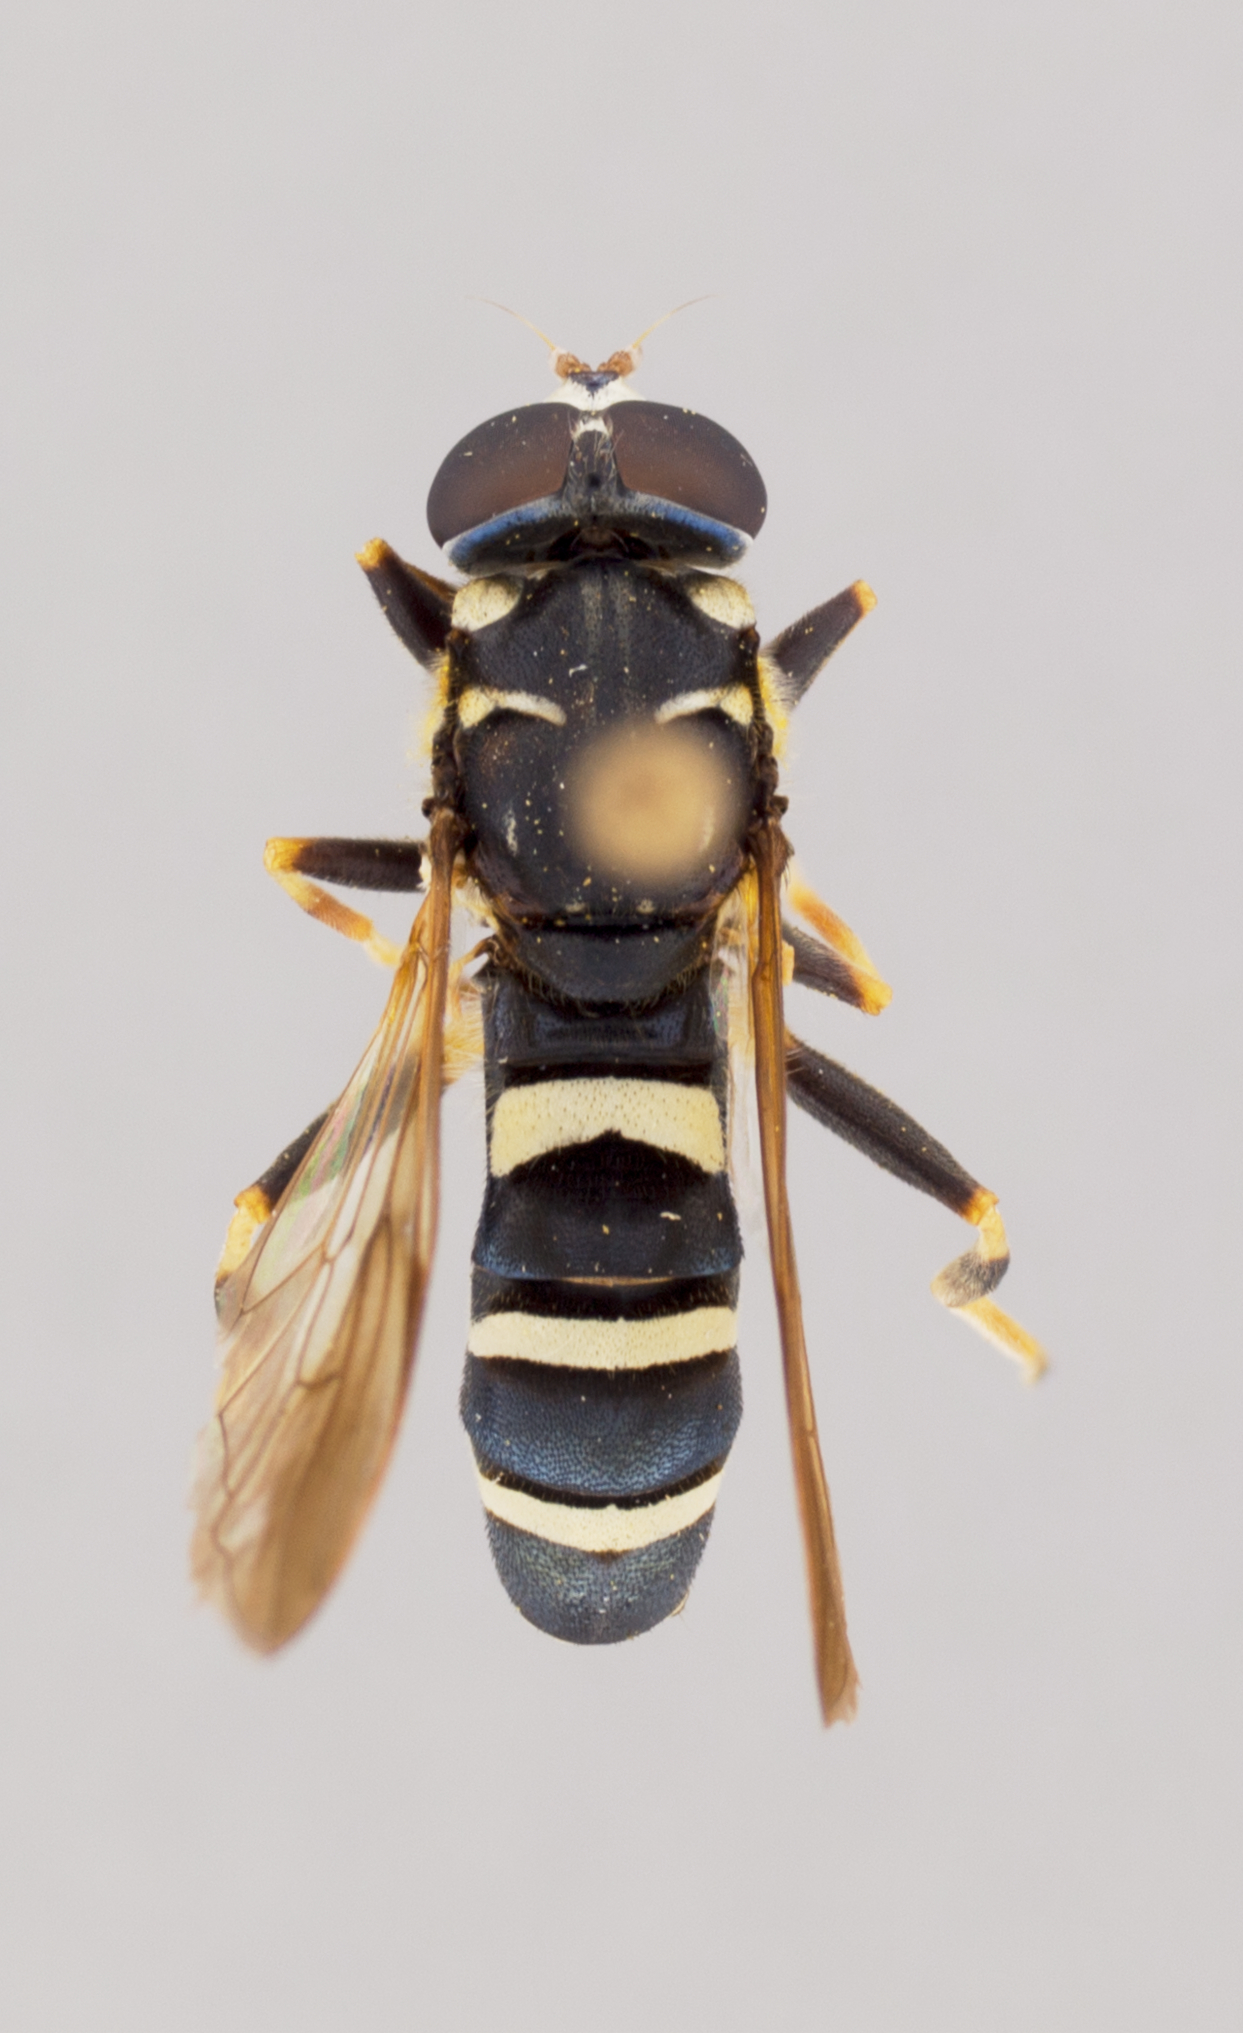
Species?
Temnostoma barberi
